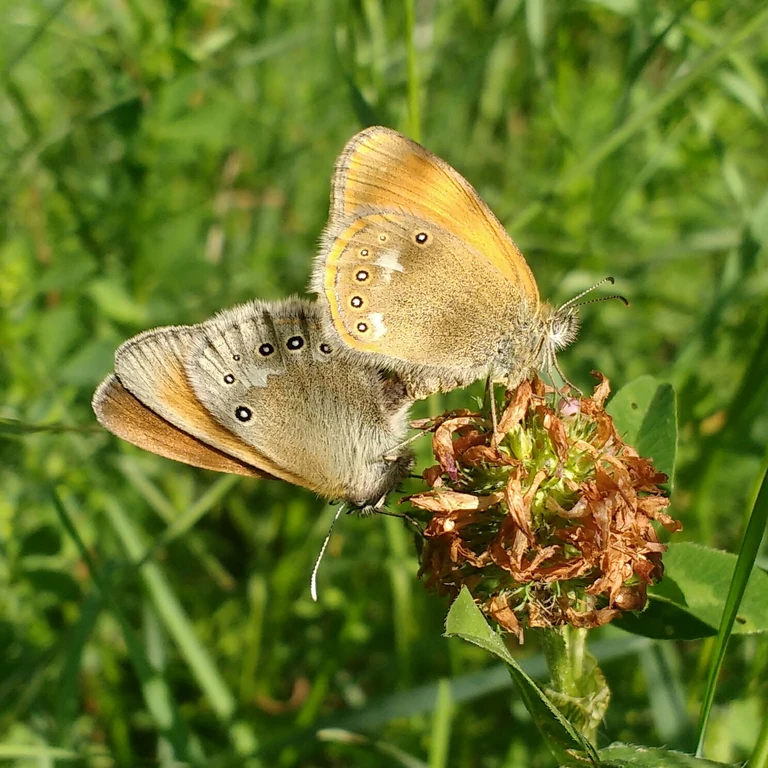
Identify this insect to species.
Coenonympha glycerion (also Coenonympha iphis)
